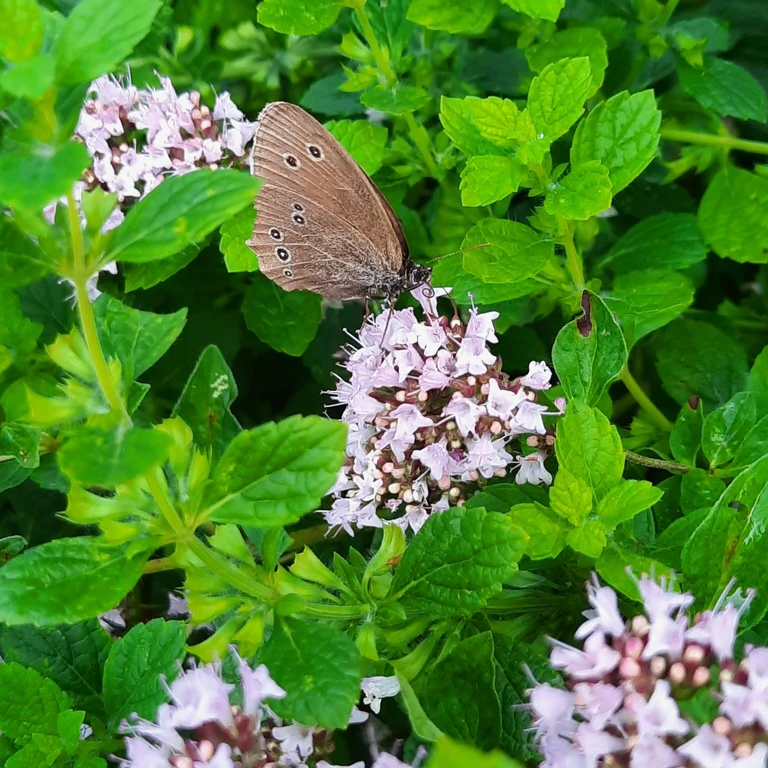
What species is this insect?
Aphantopus hyperantus
